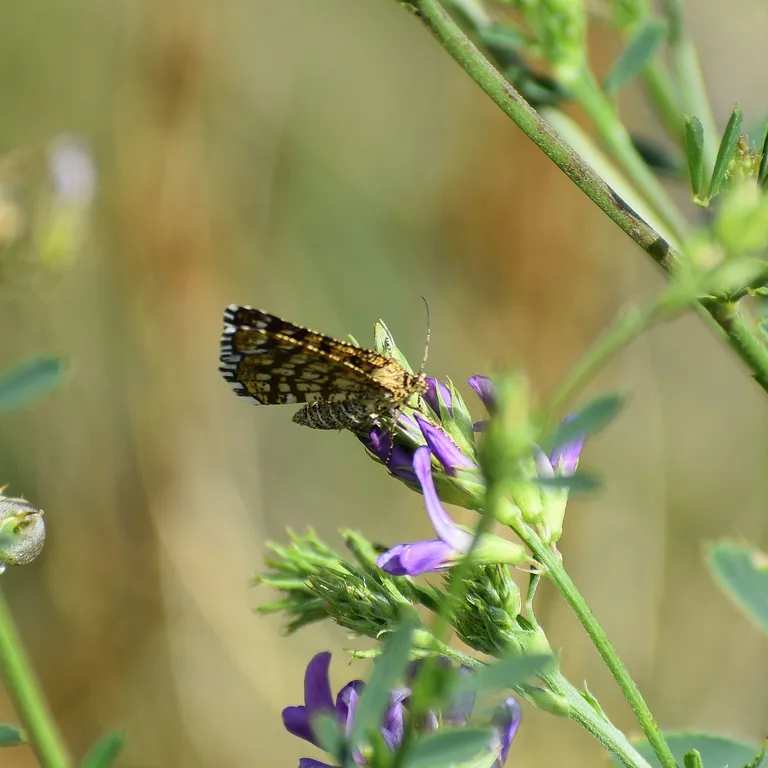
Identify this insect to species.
Chiasmia clathrata
